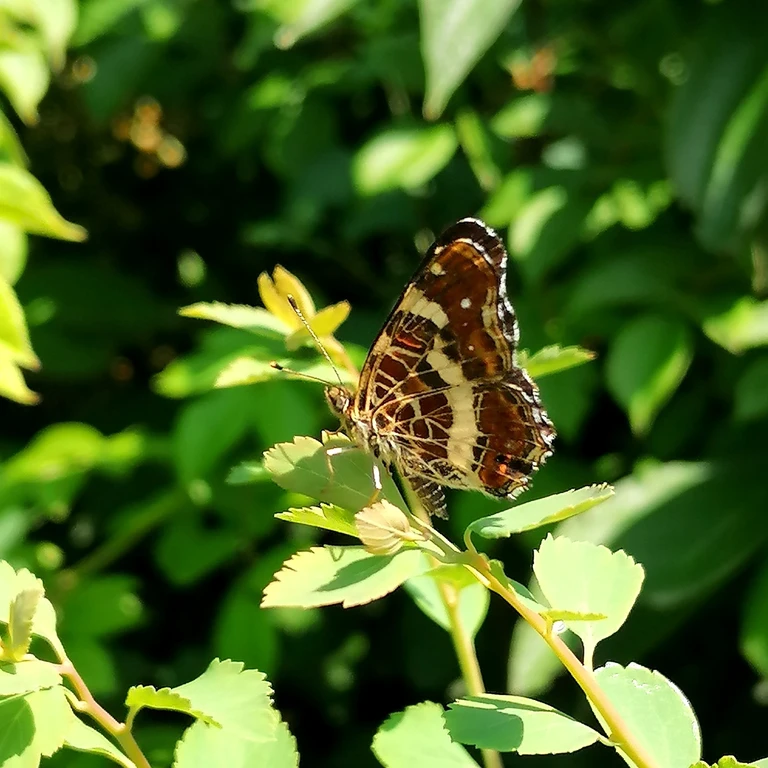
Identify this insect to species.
Araschnia levana
